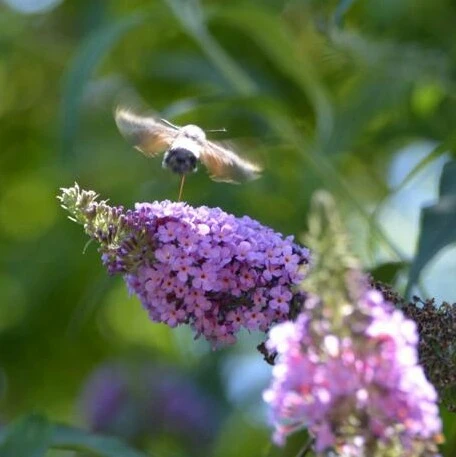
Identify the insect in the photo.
Macroglossum stellatarum
